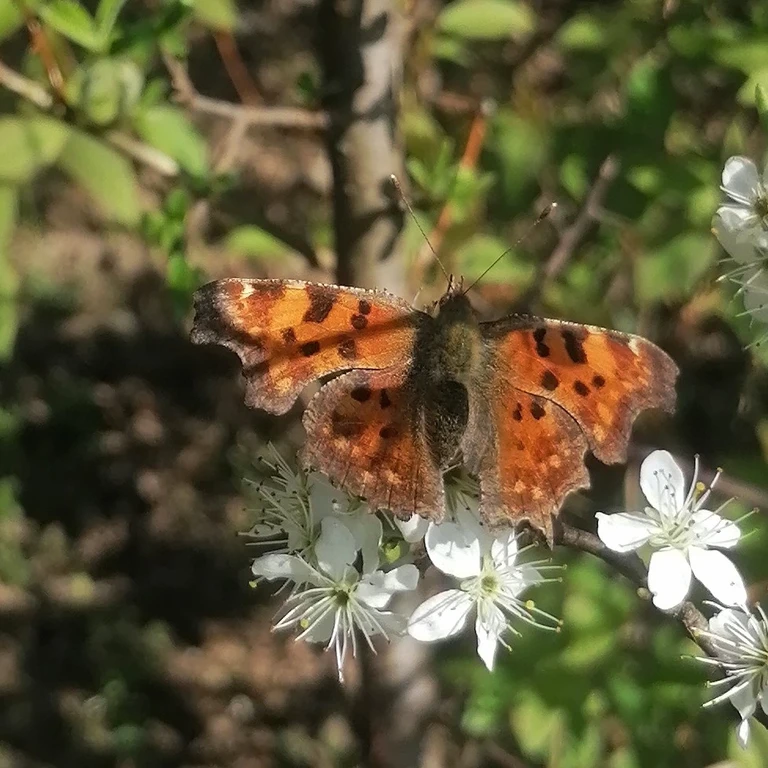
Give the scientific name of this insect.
Polygonia c-album
